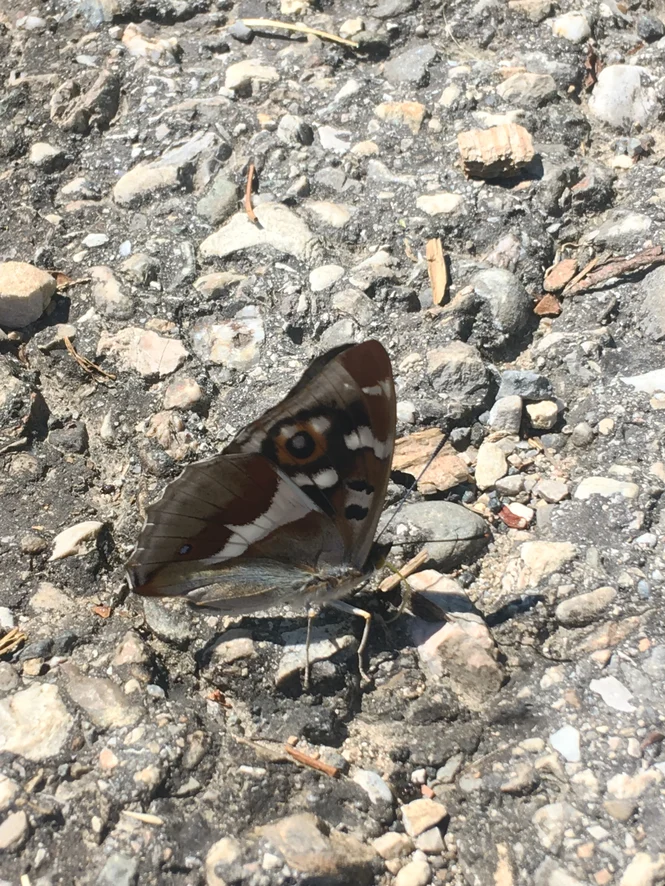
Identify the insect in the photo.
Apatura iris
